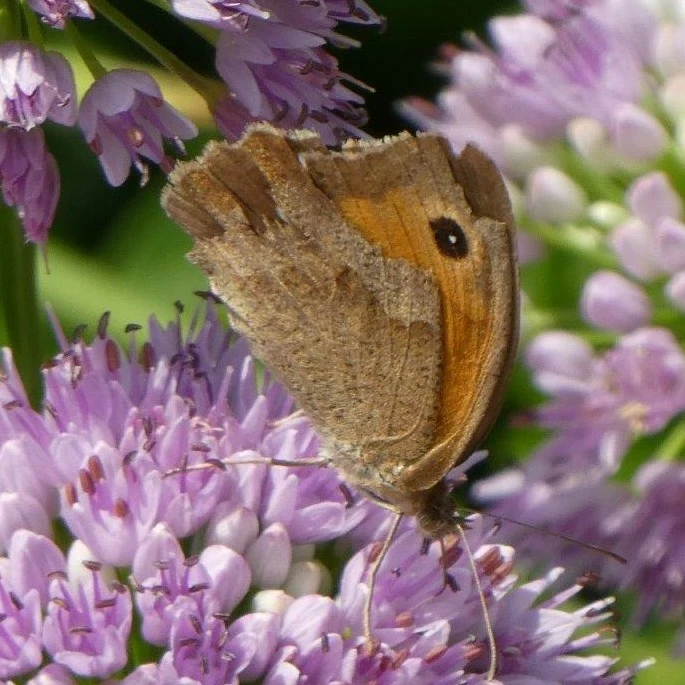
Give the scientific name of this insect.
Maniola jurtina
